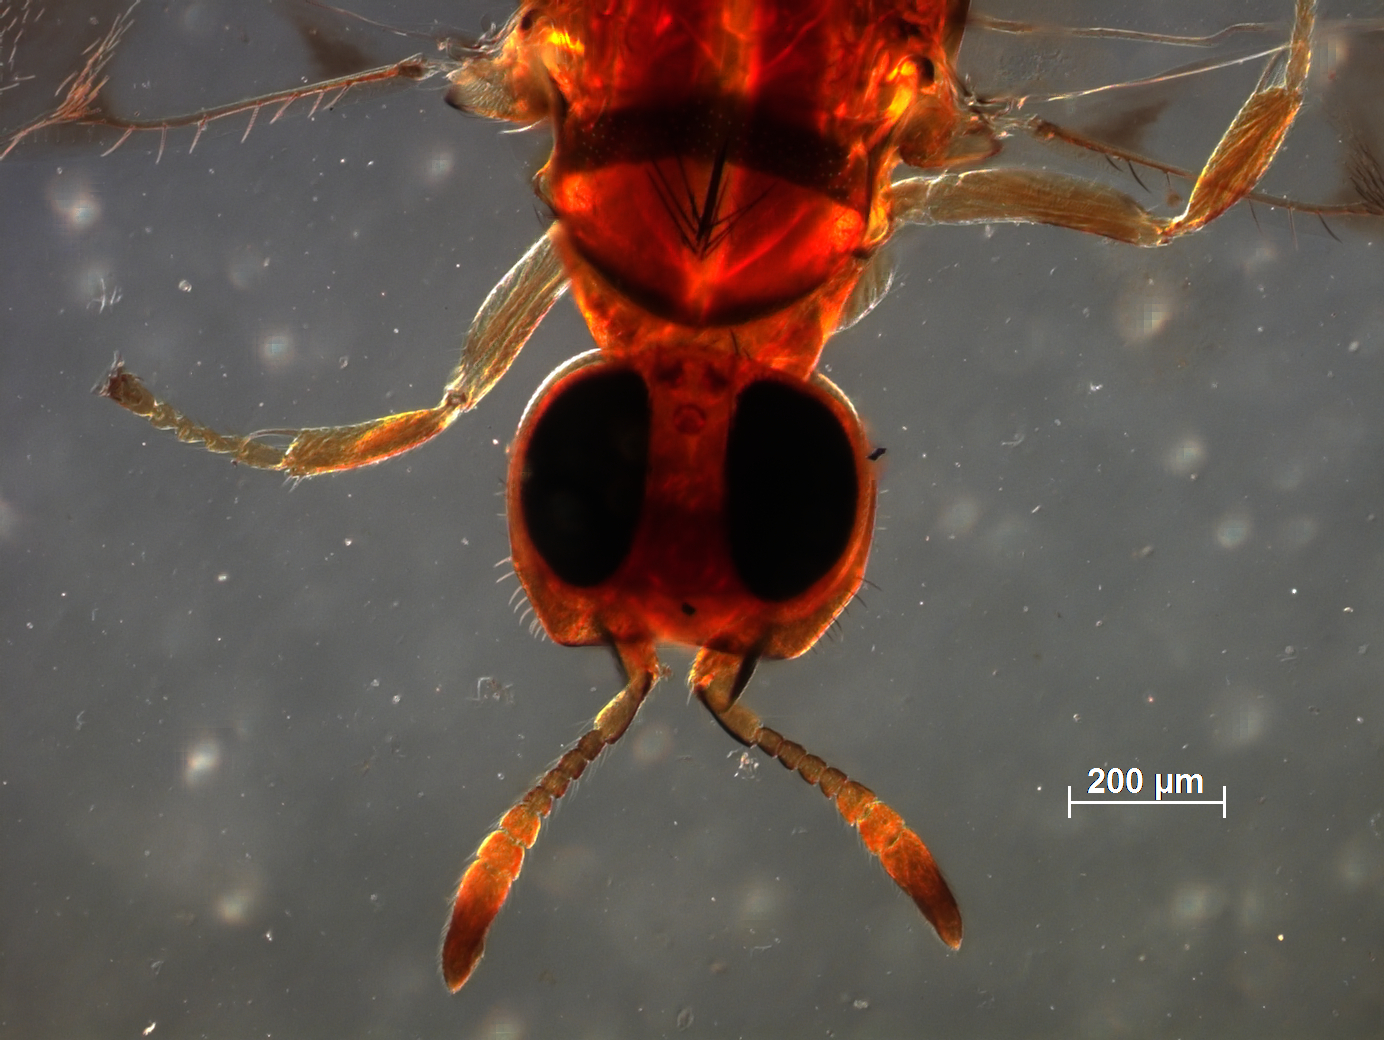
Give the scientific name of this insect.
Diversinervus meridionalis
